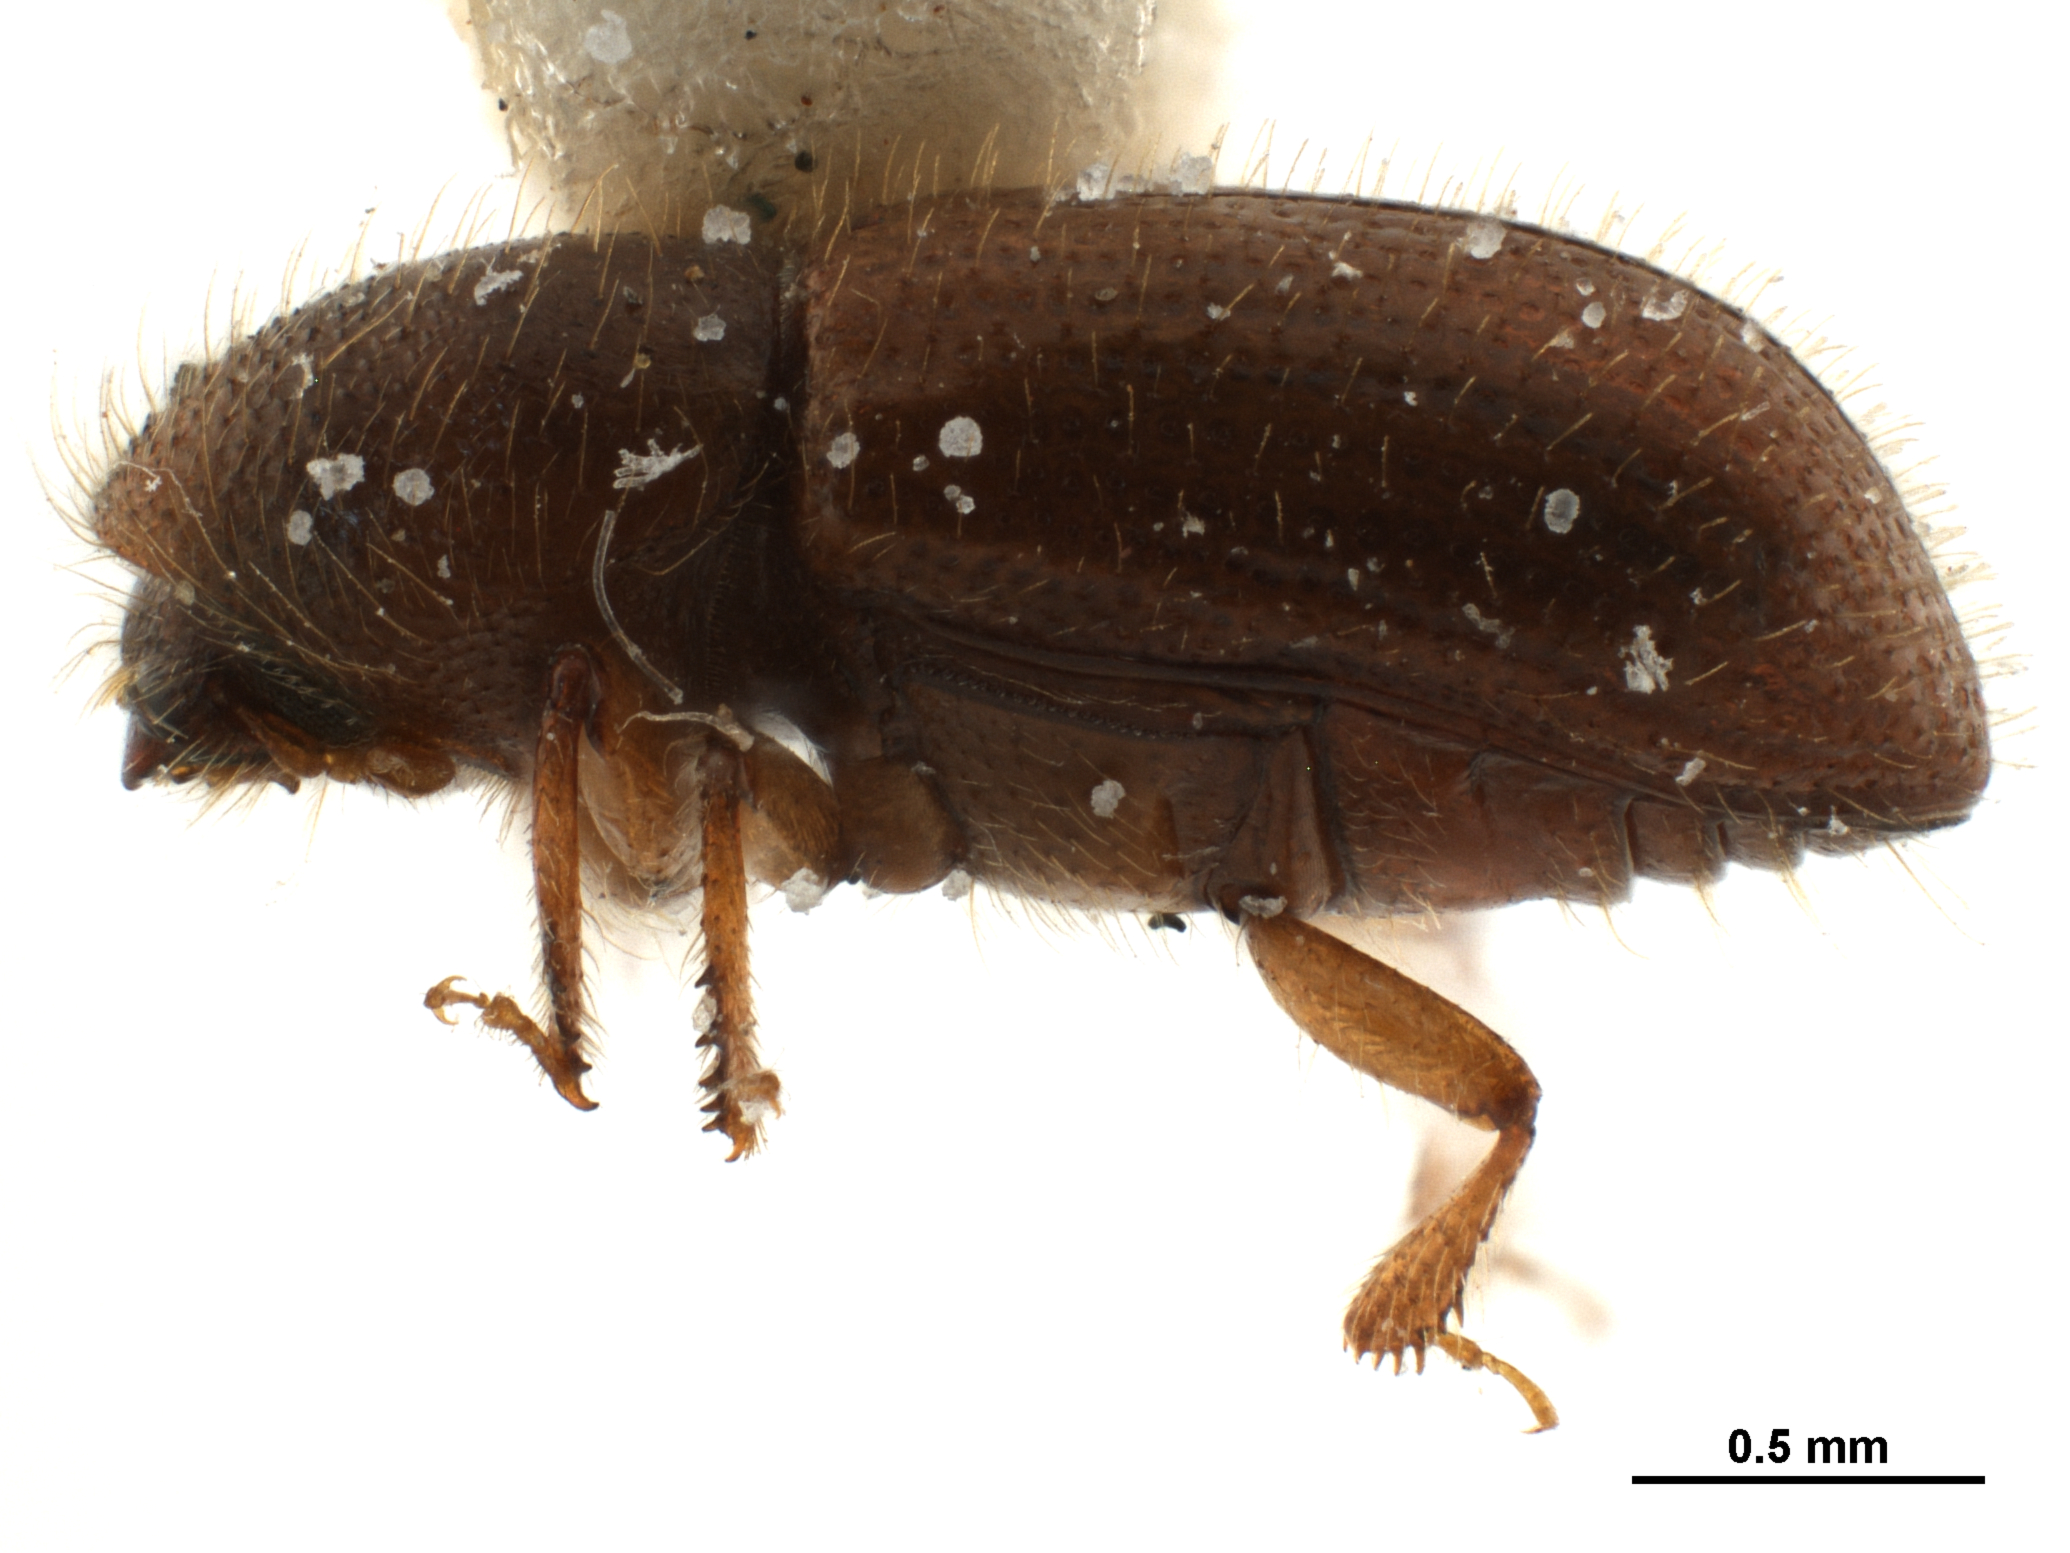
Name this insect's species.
Coccotrypes rhizophorae
